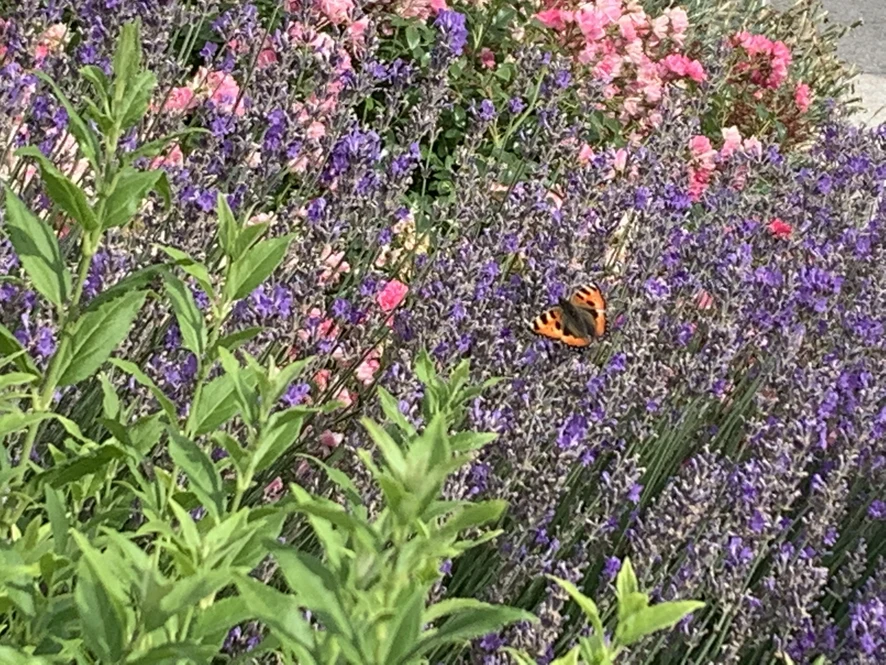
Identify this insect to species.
Aglais urticae
